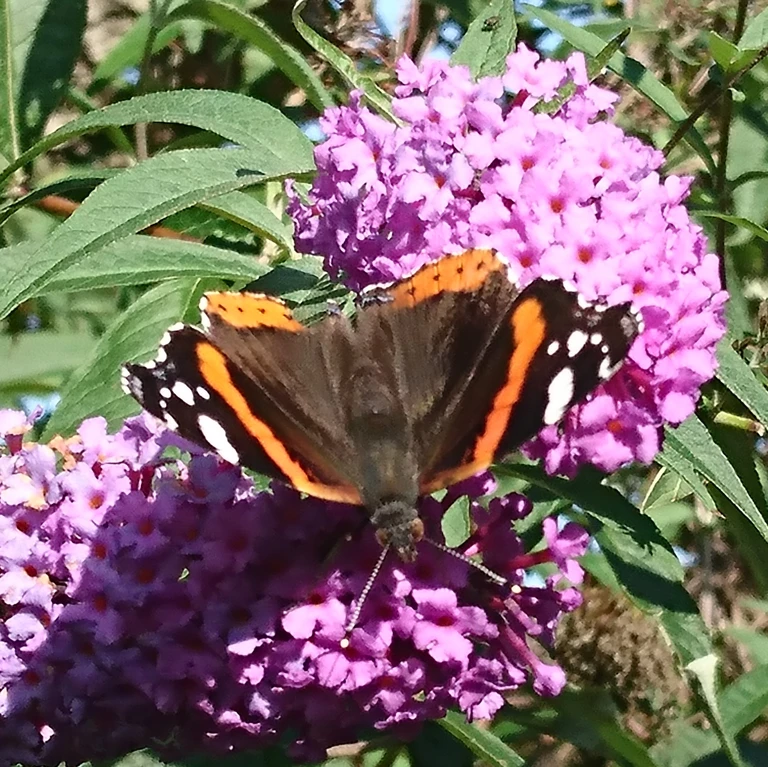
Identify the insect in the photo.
Vanessa atalanta
